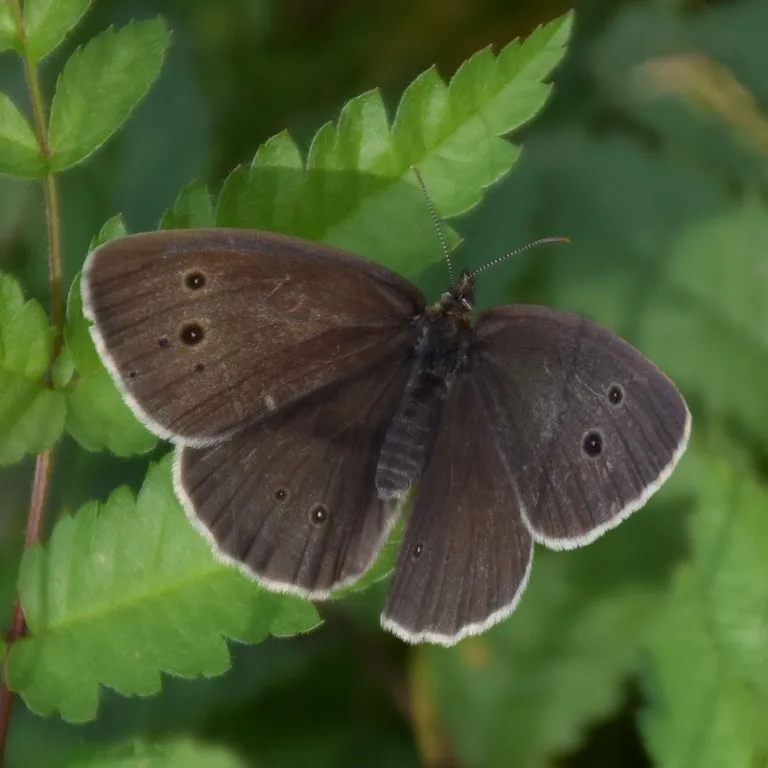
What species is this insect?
Aphantopus hyperantus
